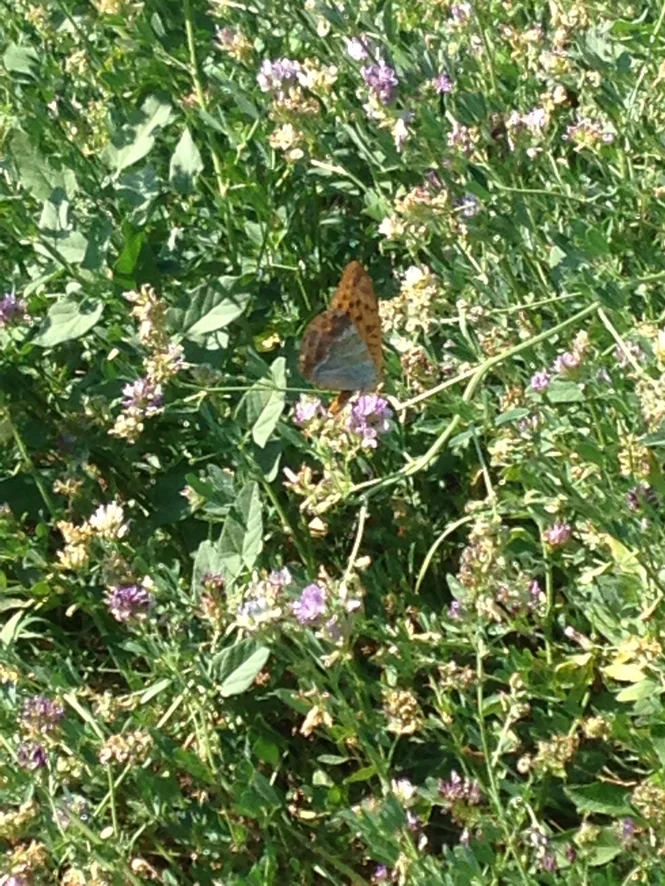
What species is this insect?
Argynnis paphia
